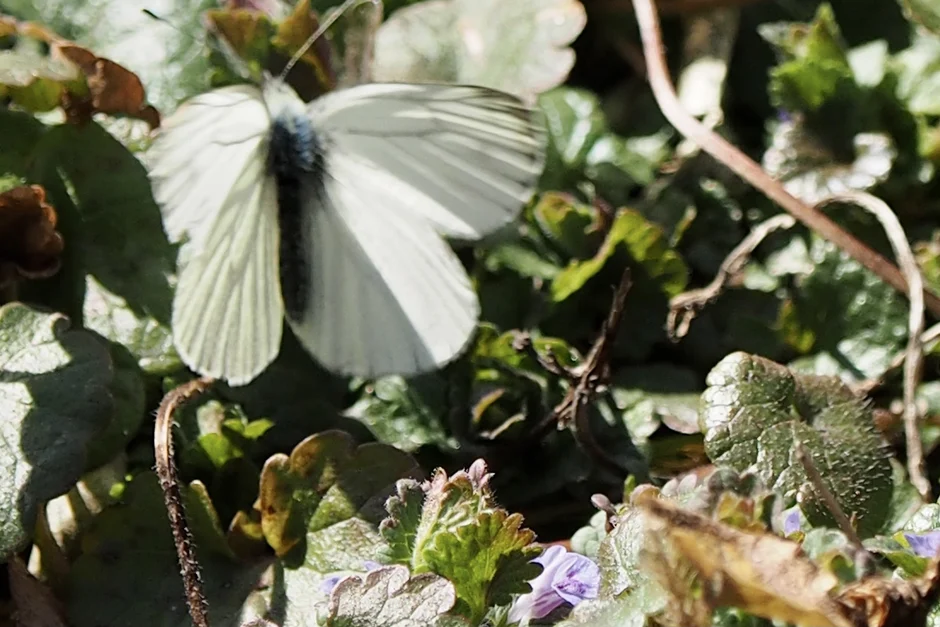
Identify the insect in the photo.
Pieris napi
